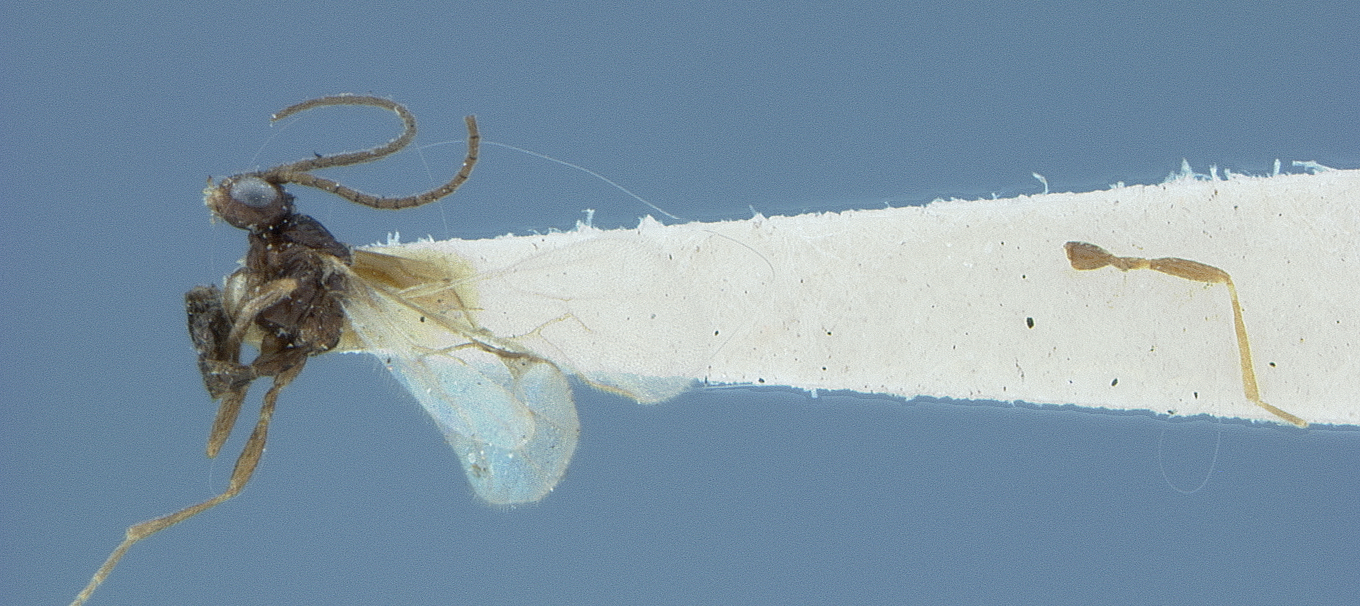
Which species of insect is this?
Aphidius nigripes
